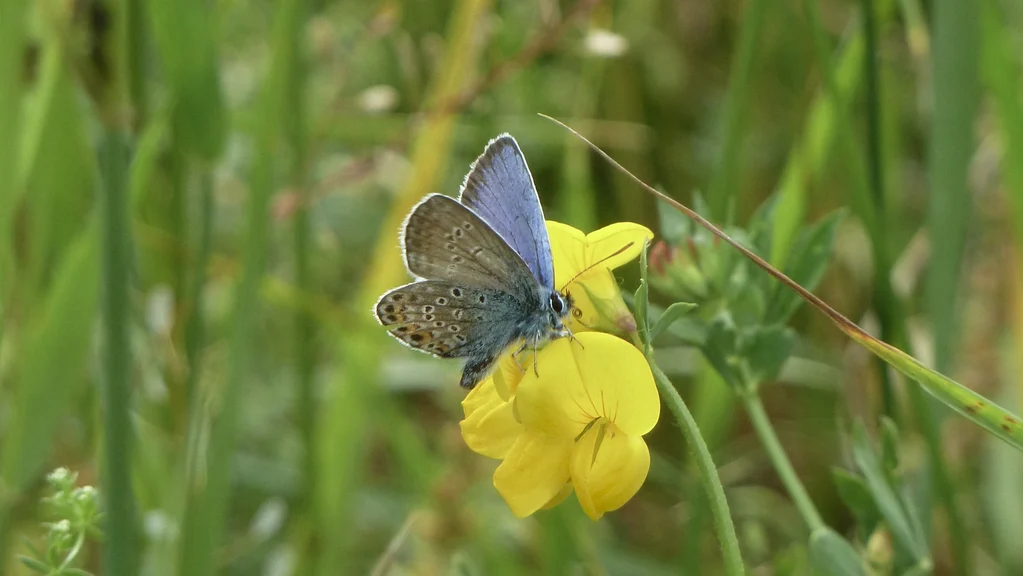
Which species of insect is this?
Plebejus argus
